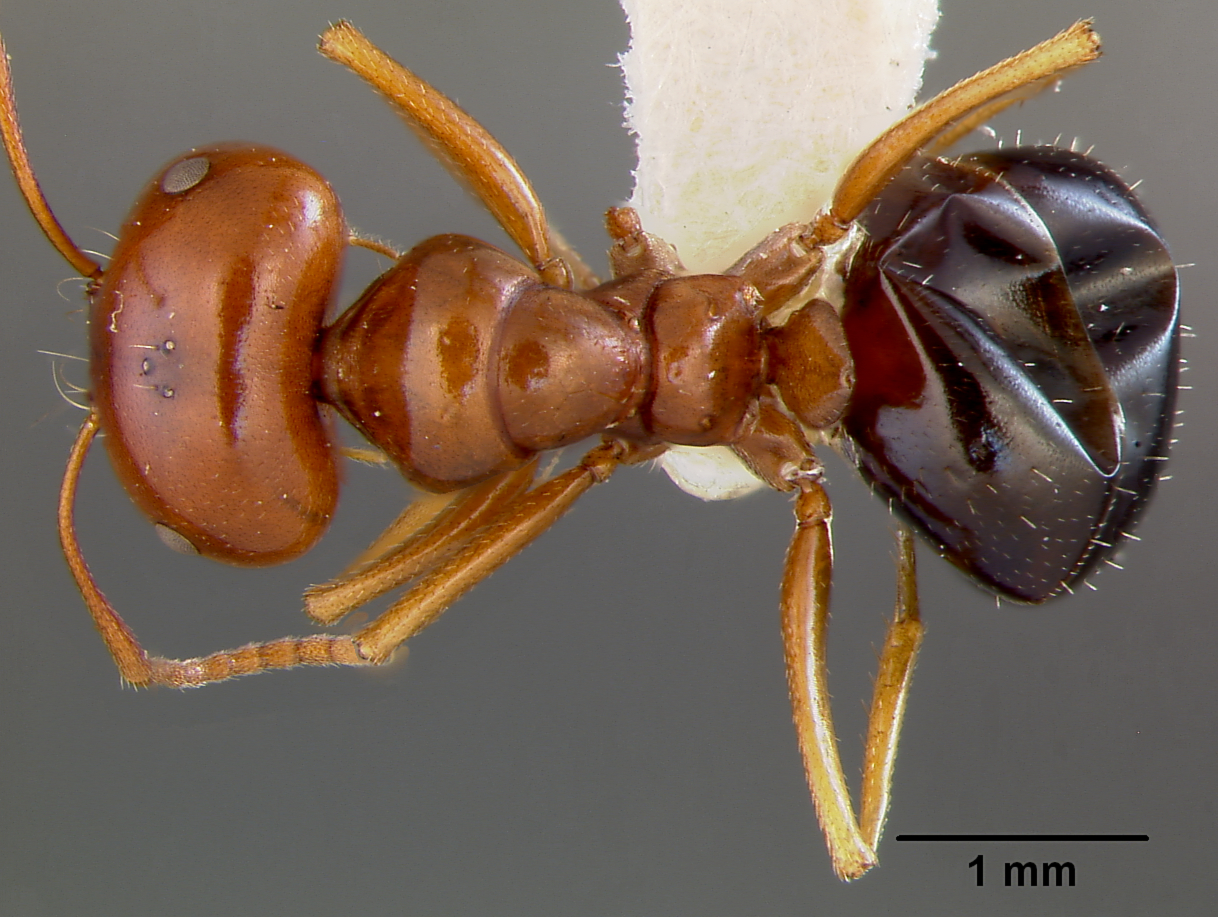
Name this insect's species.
Melophorus turneri
